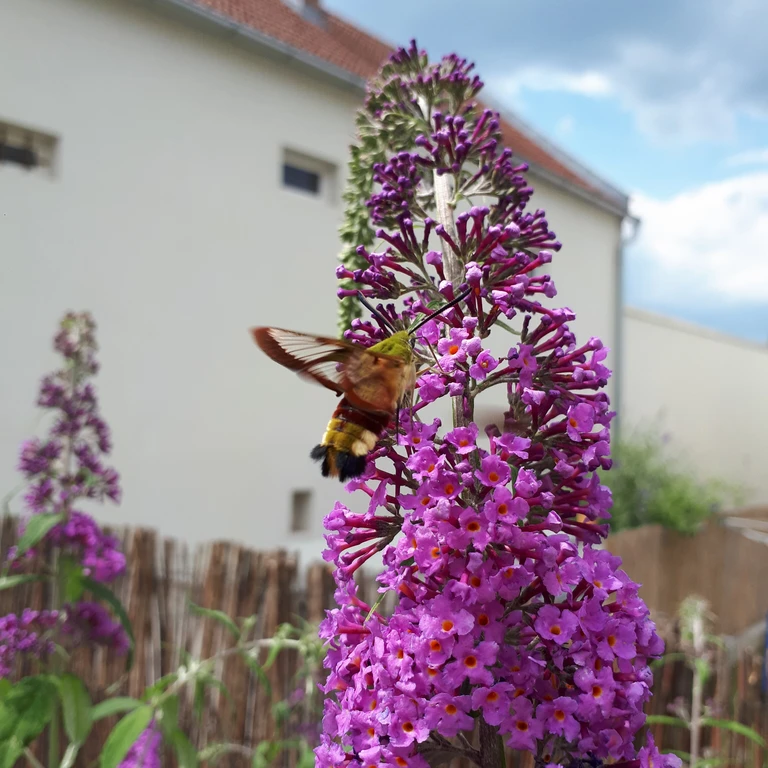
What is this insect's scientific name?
Hemaris fuciformis
